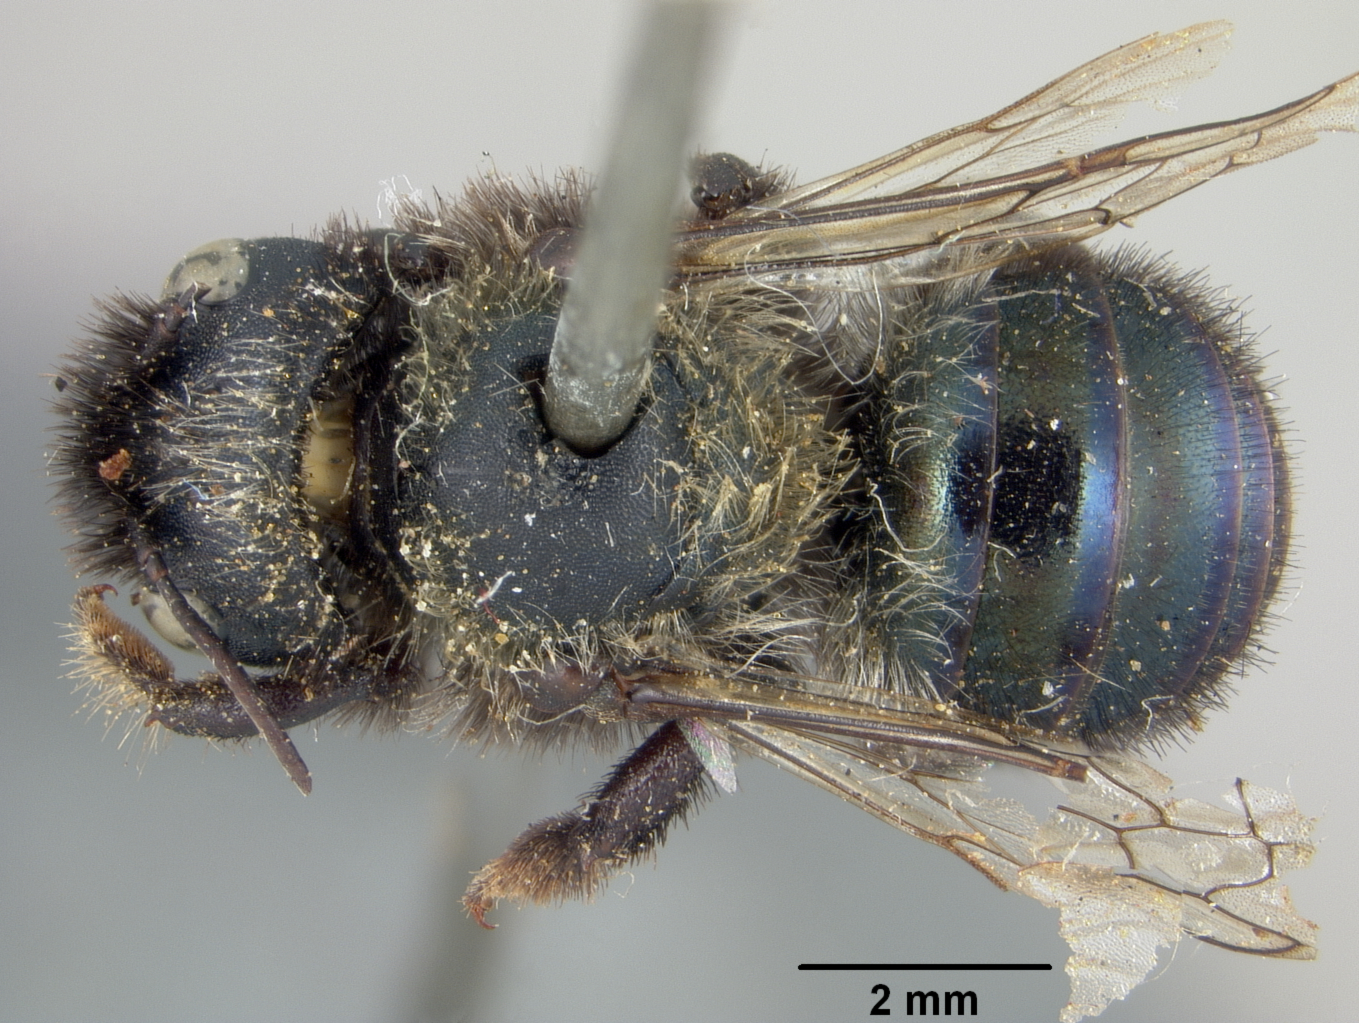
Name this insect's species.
Osmia hendersoni
